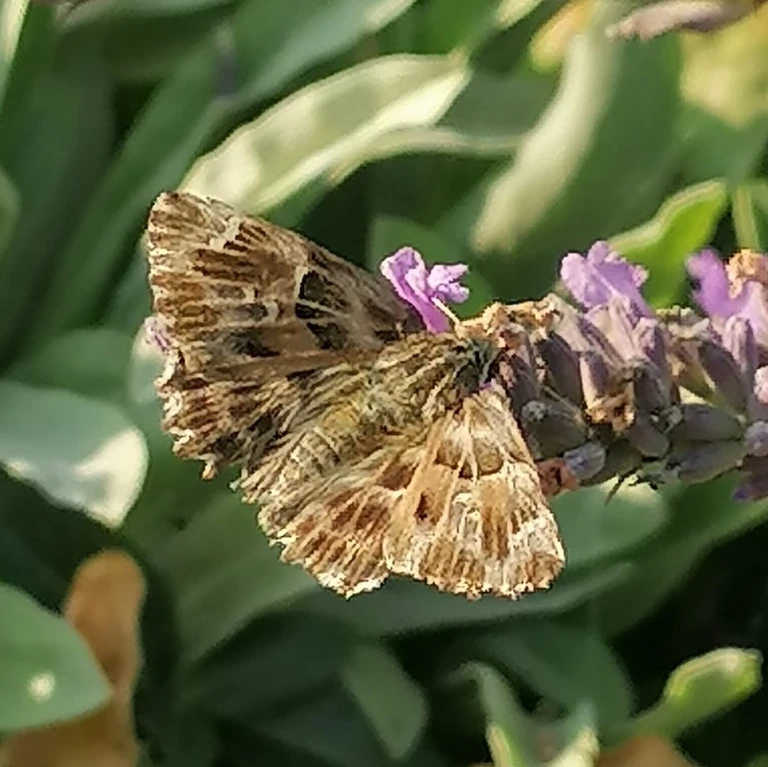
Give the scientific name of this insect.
Carcharodus alceae
